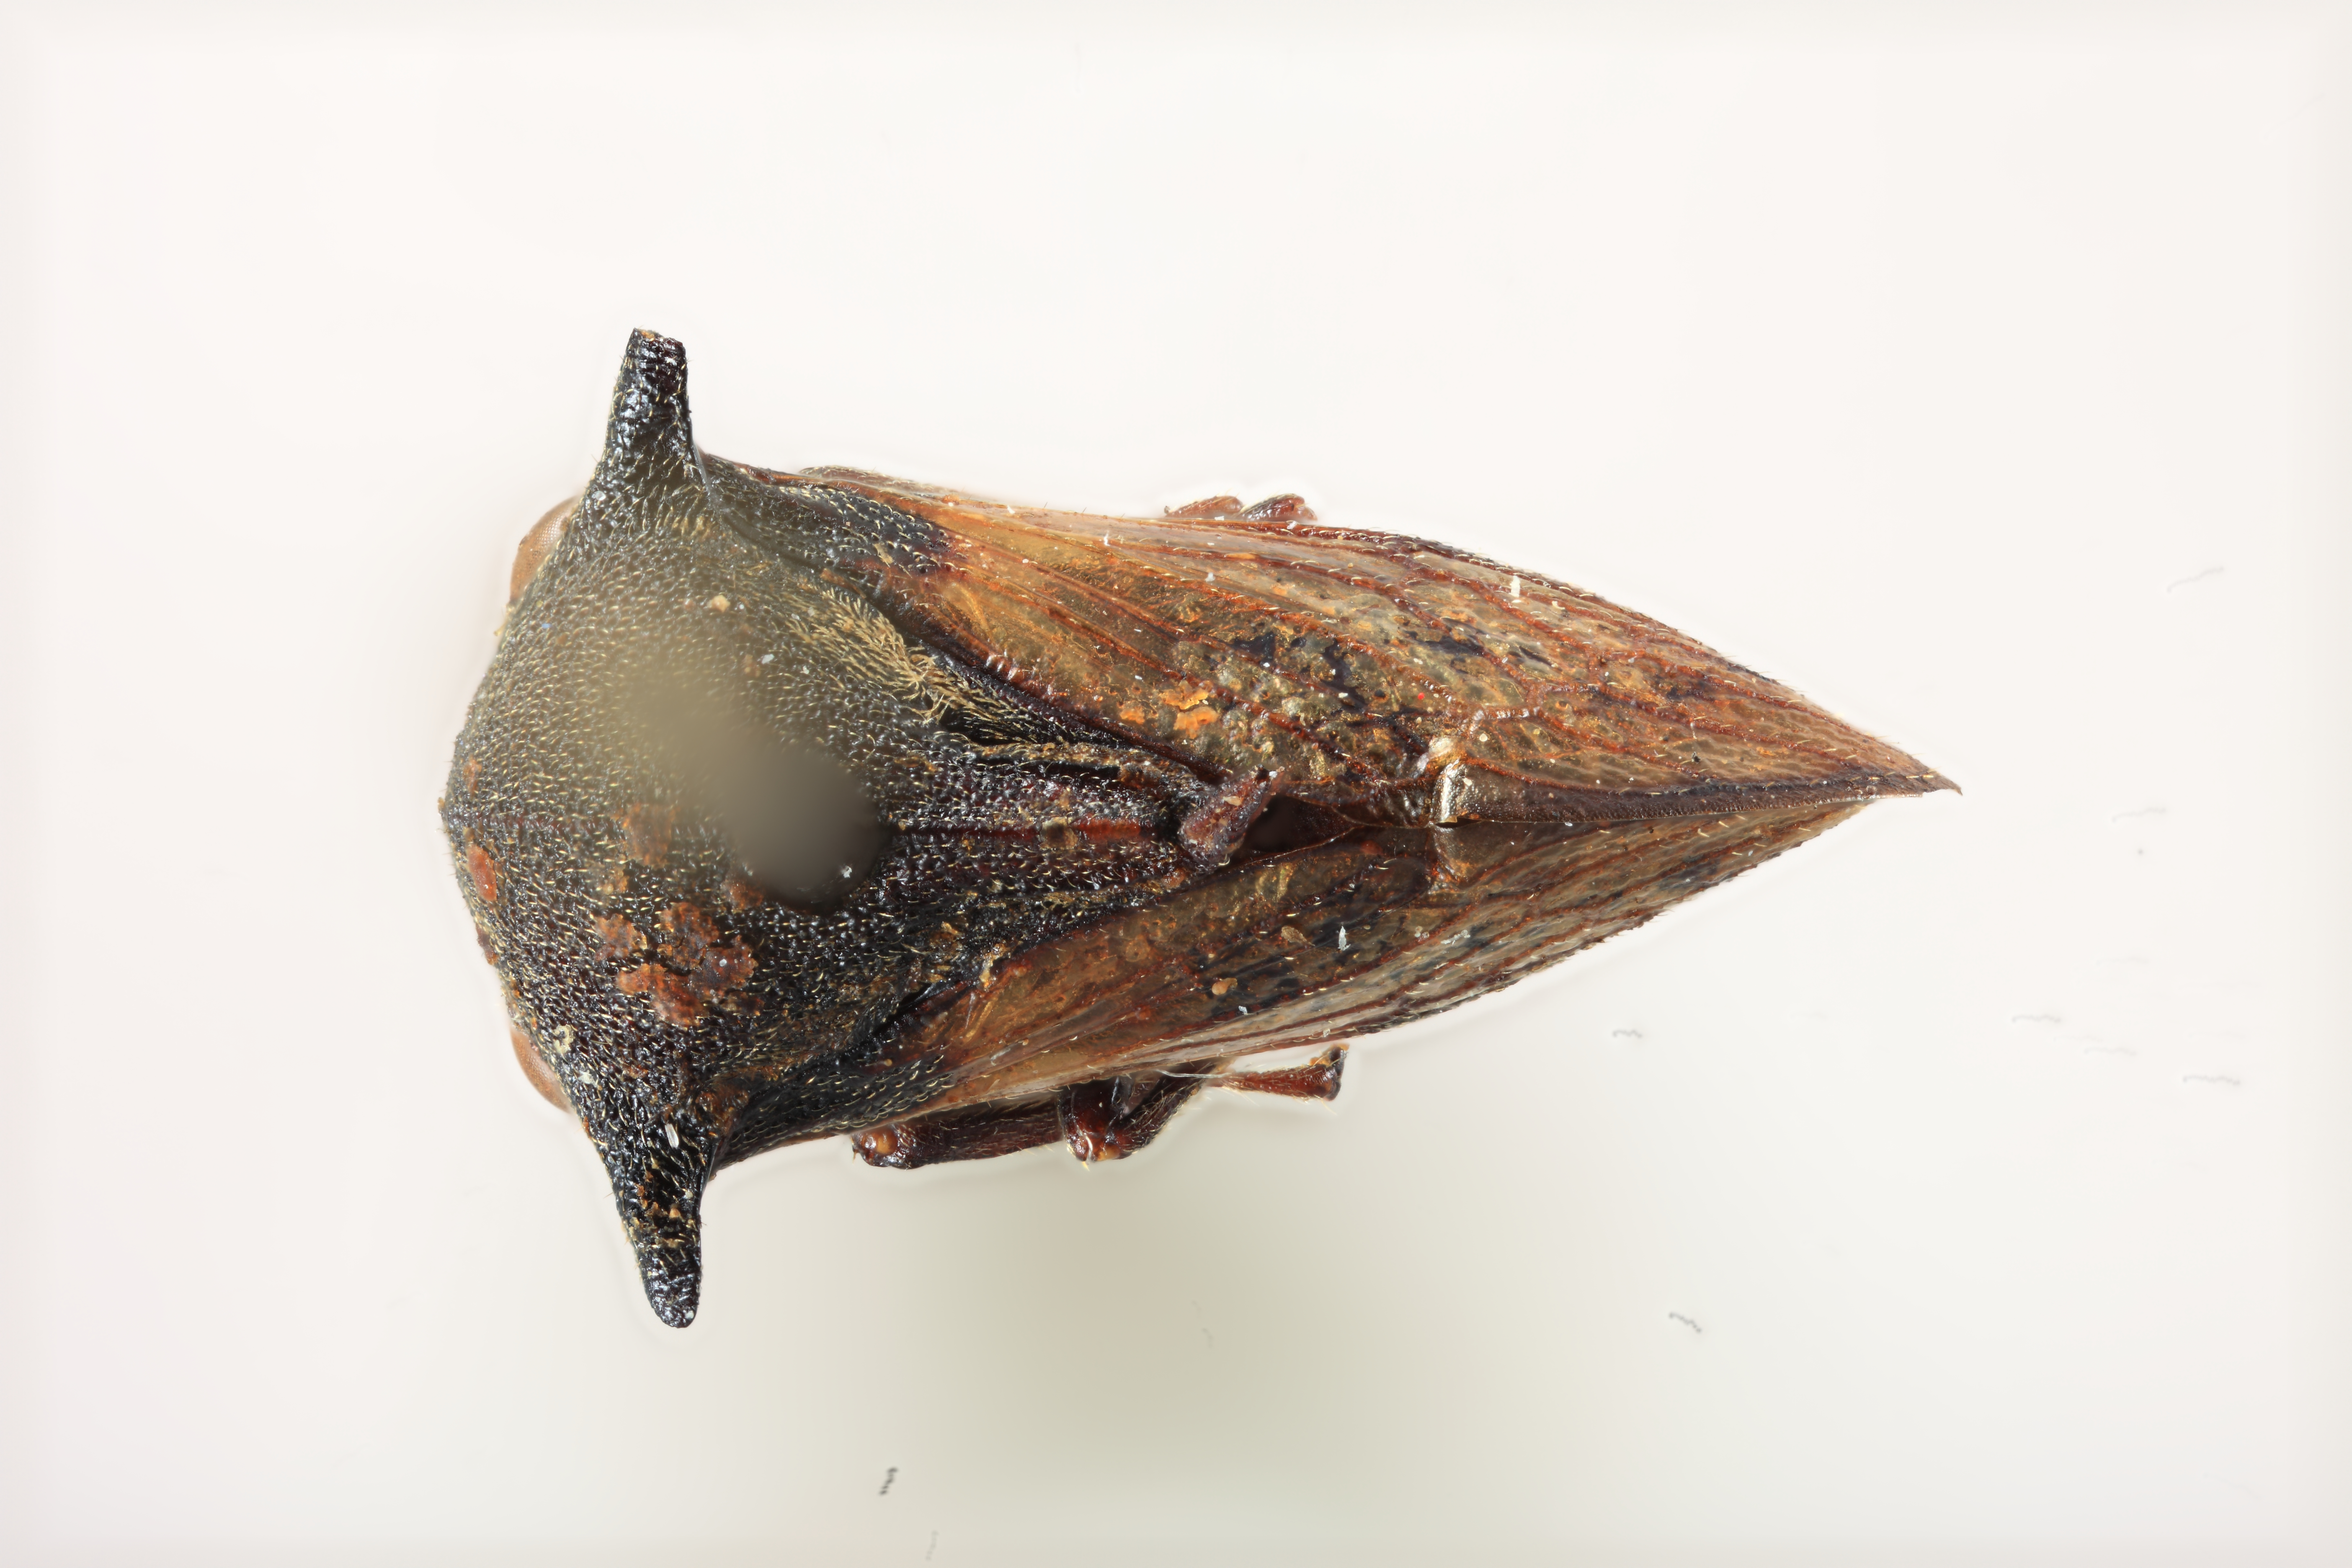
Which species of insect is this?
Cryptaspidia auriculata
